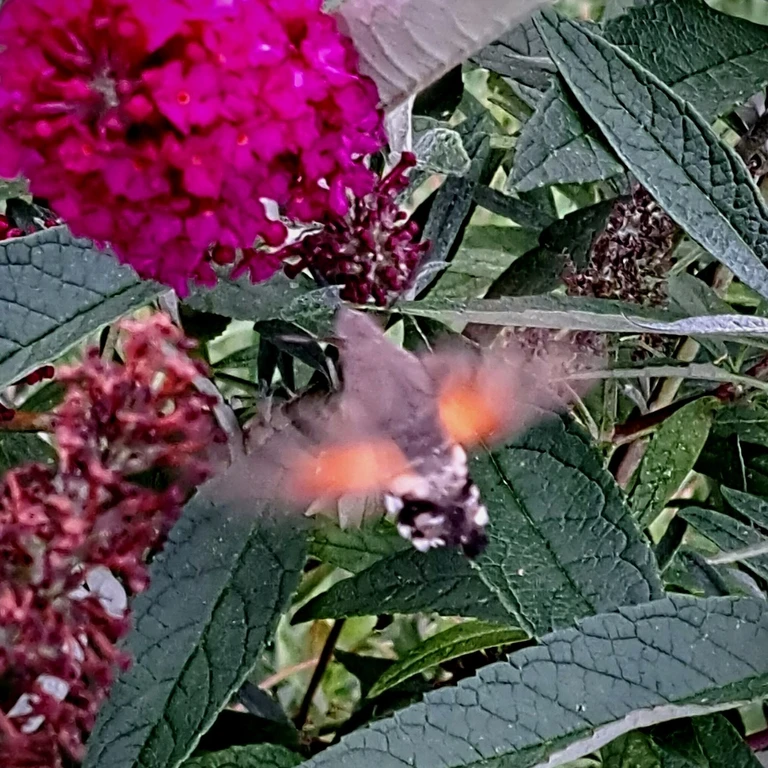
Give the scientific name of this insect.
Macroglossum stellatarum
